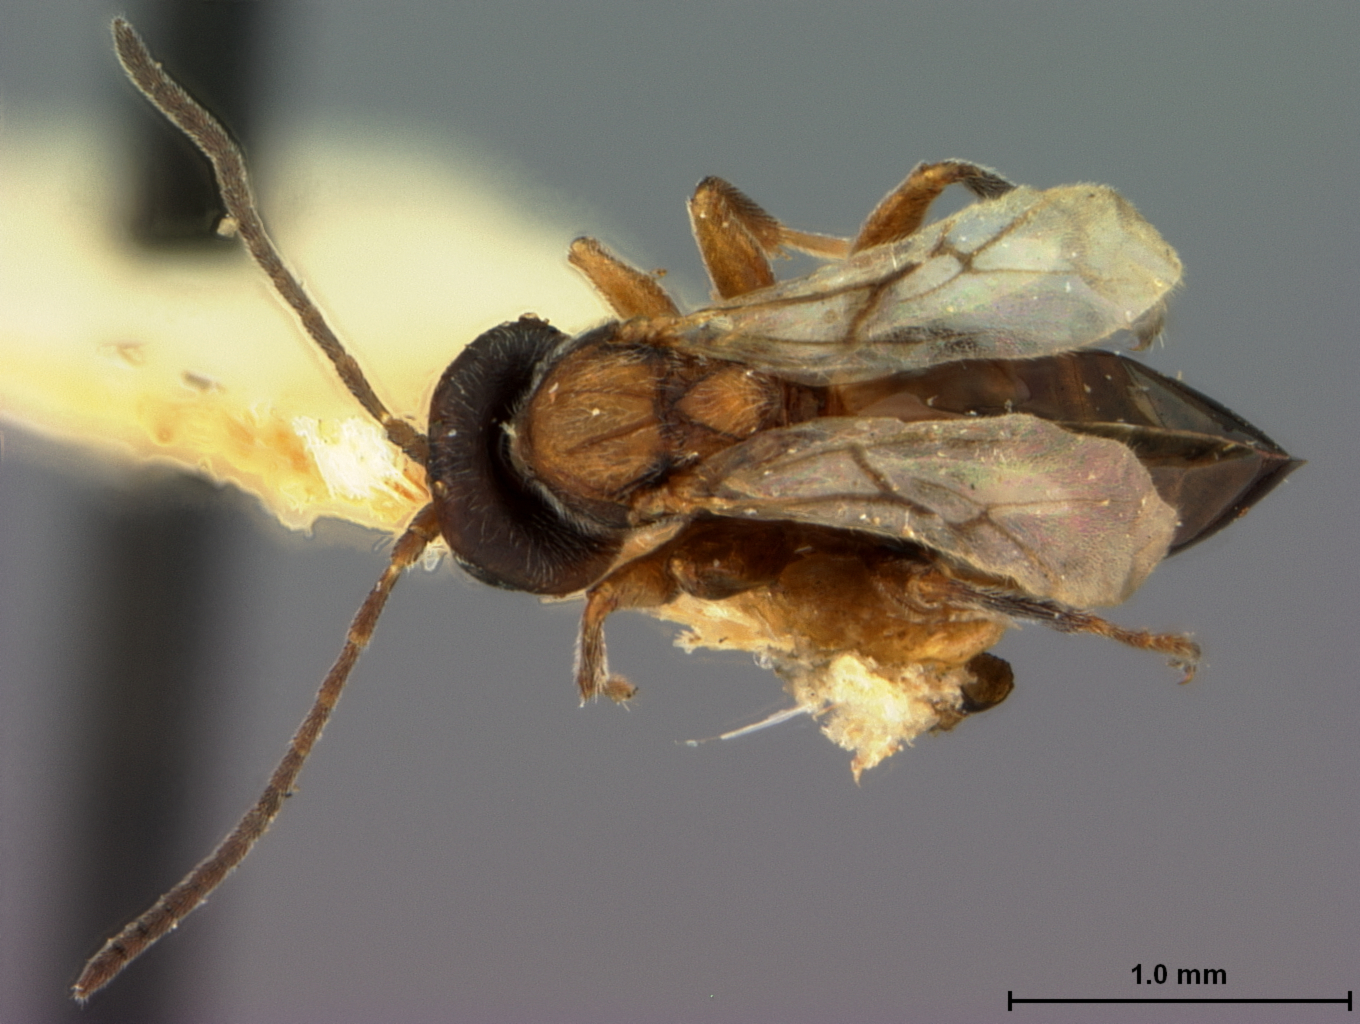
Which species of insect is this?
Eumayria invisa
